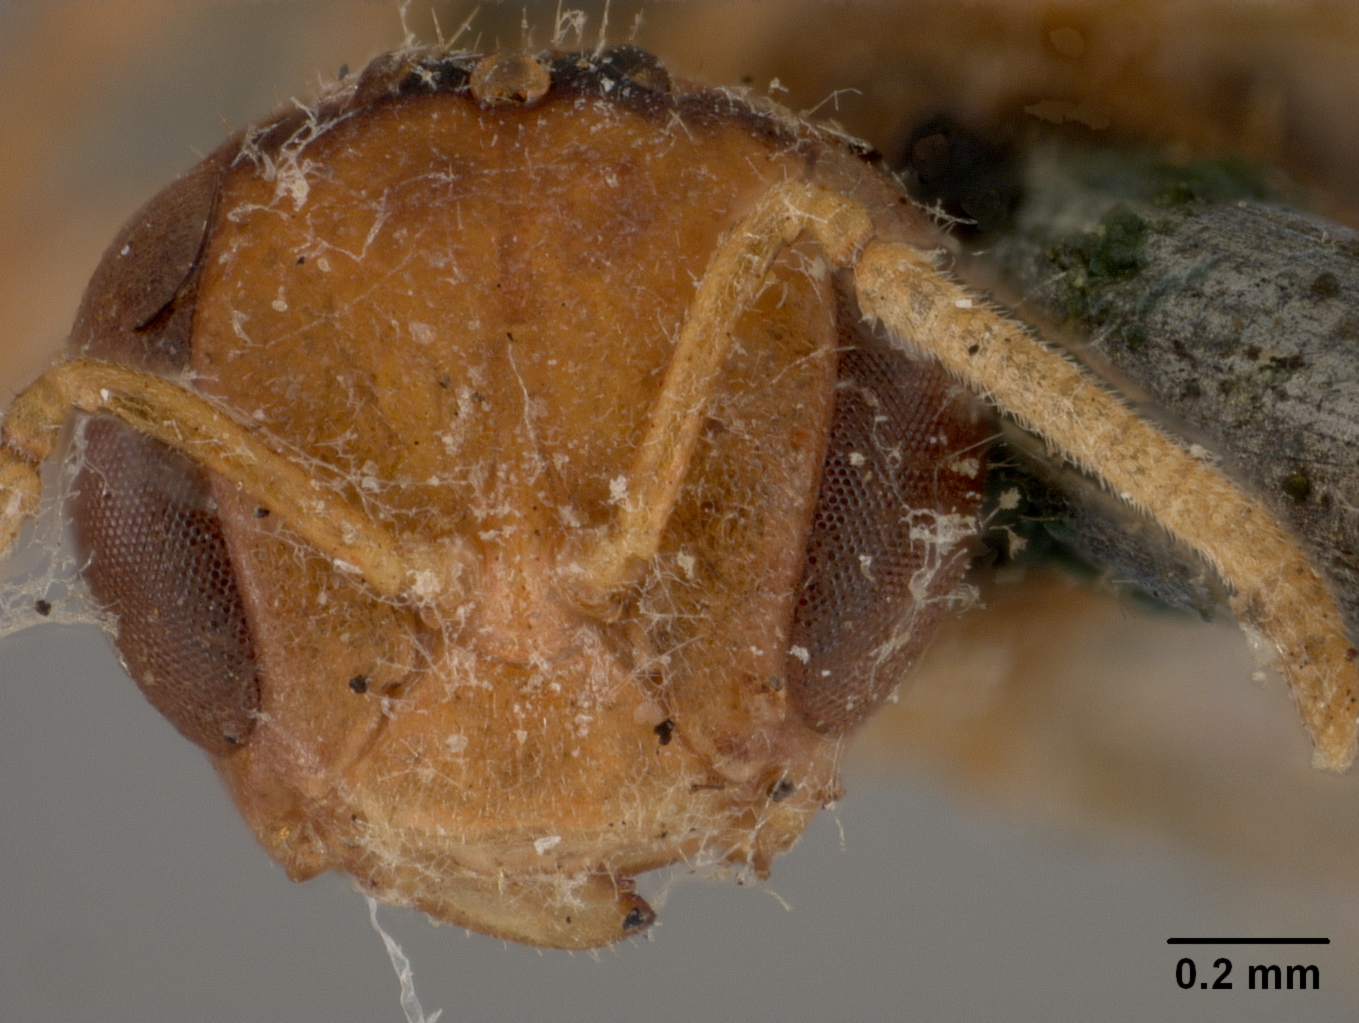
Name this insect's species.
Trigona atomaria
